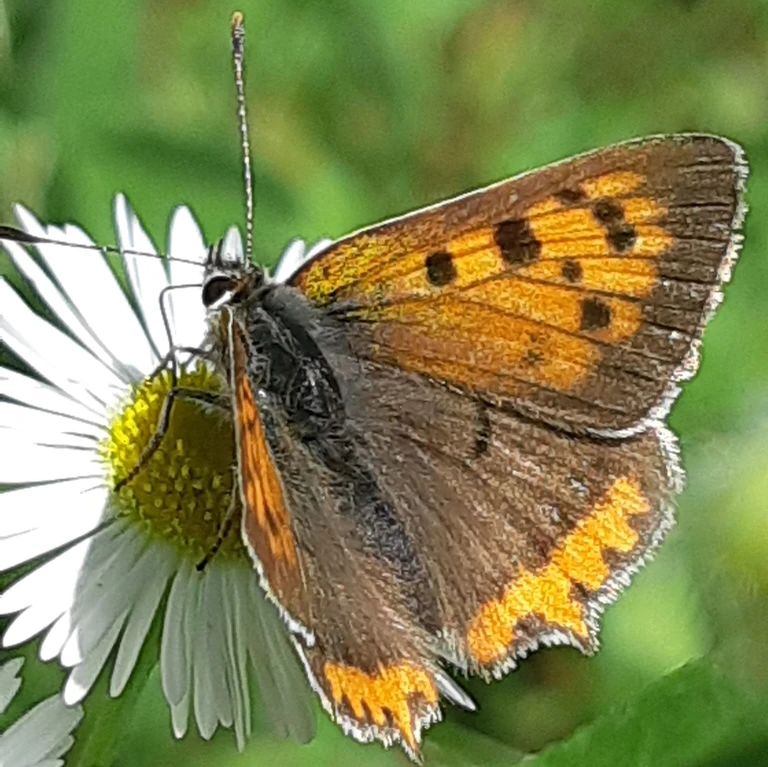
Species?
Lycaena phlaeas
